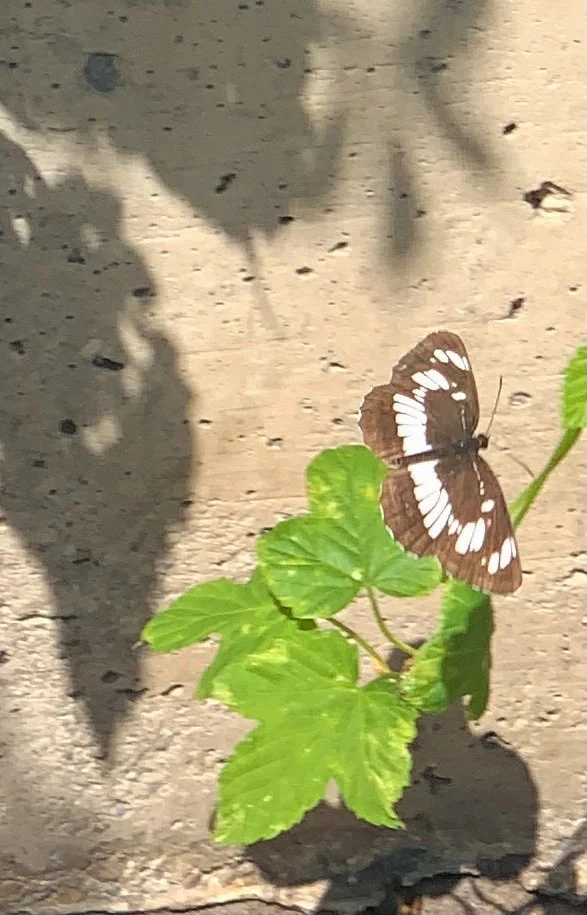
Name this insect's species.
Neptis rivularis
